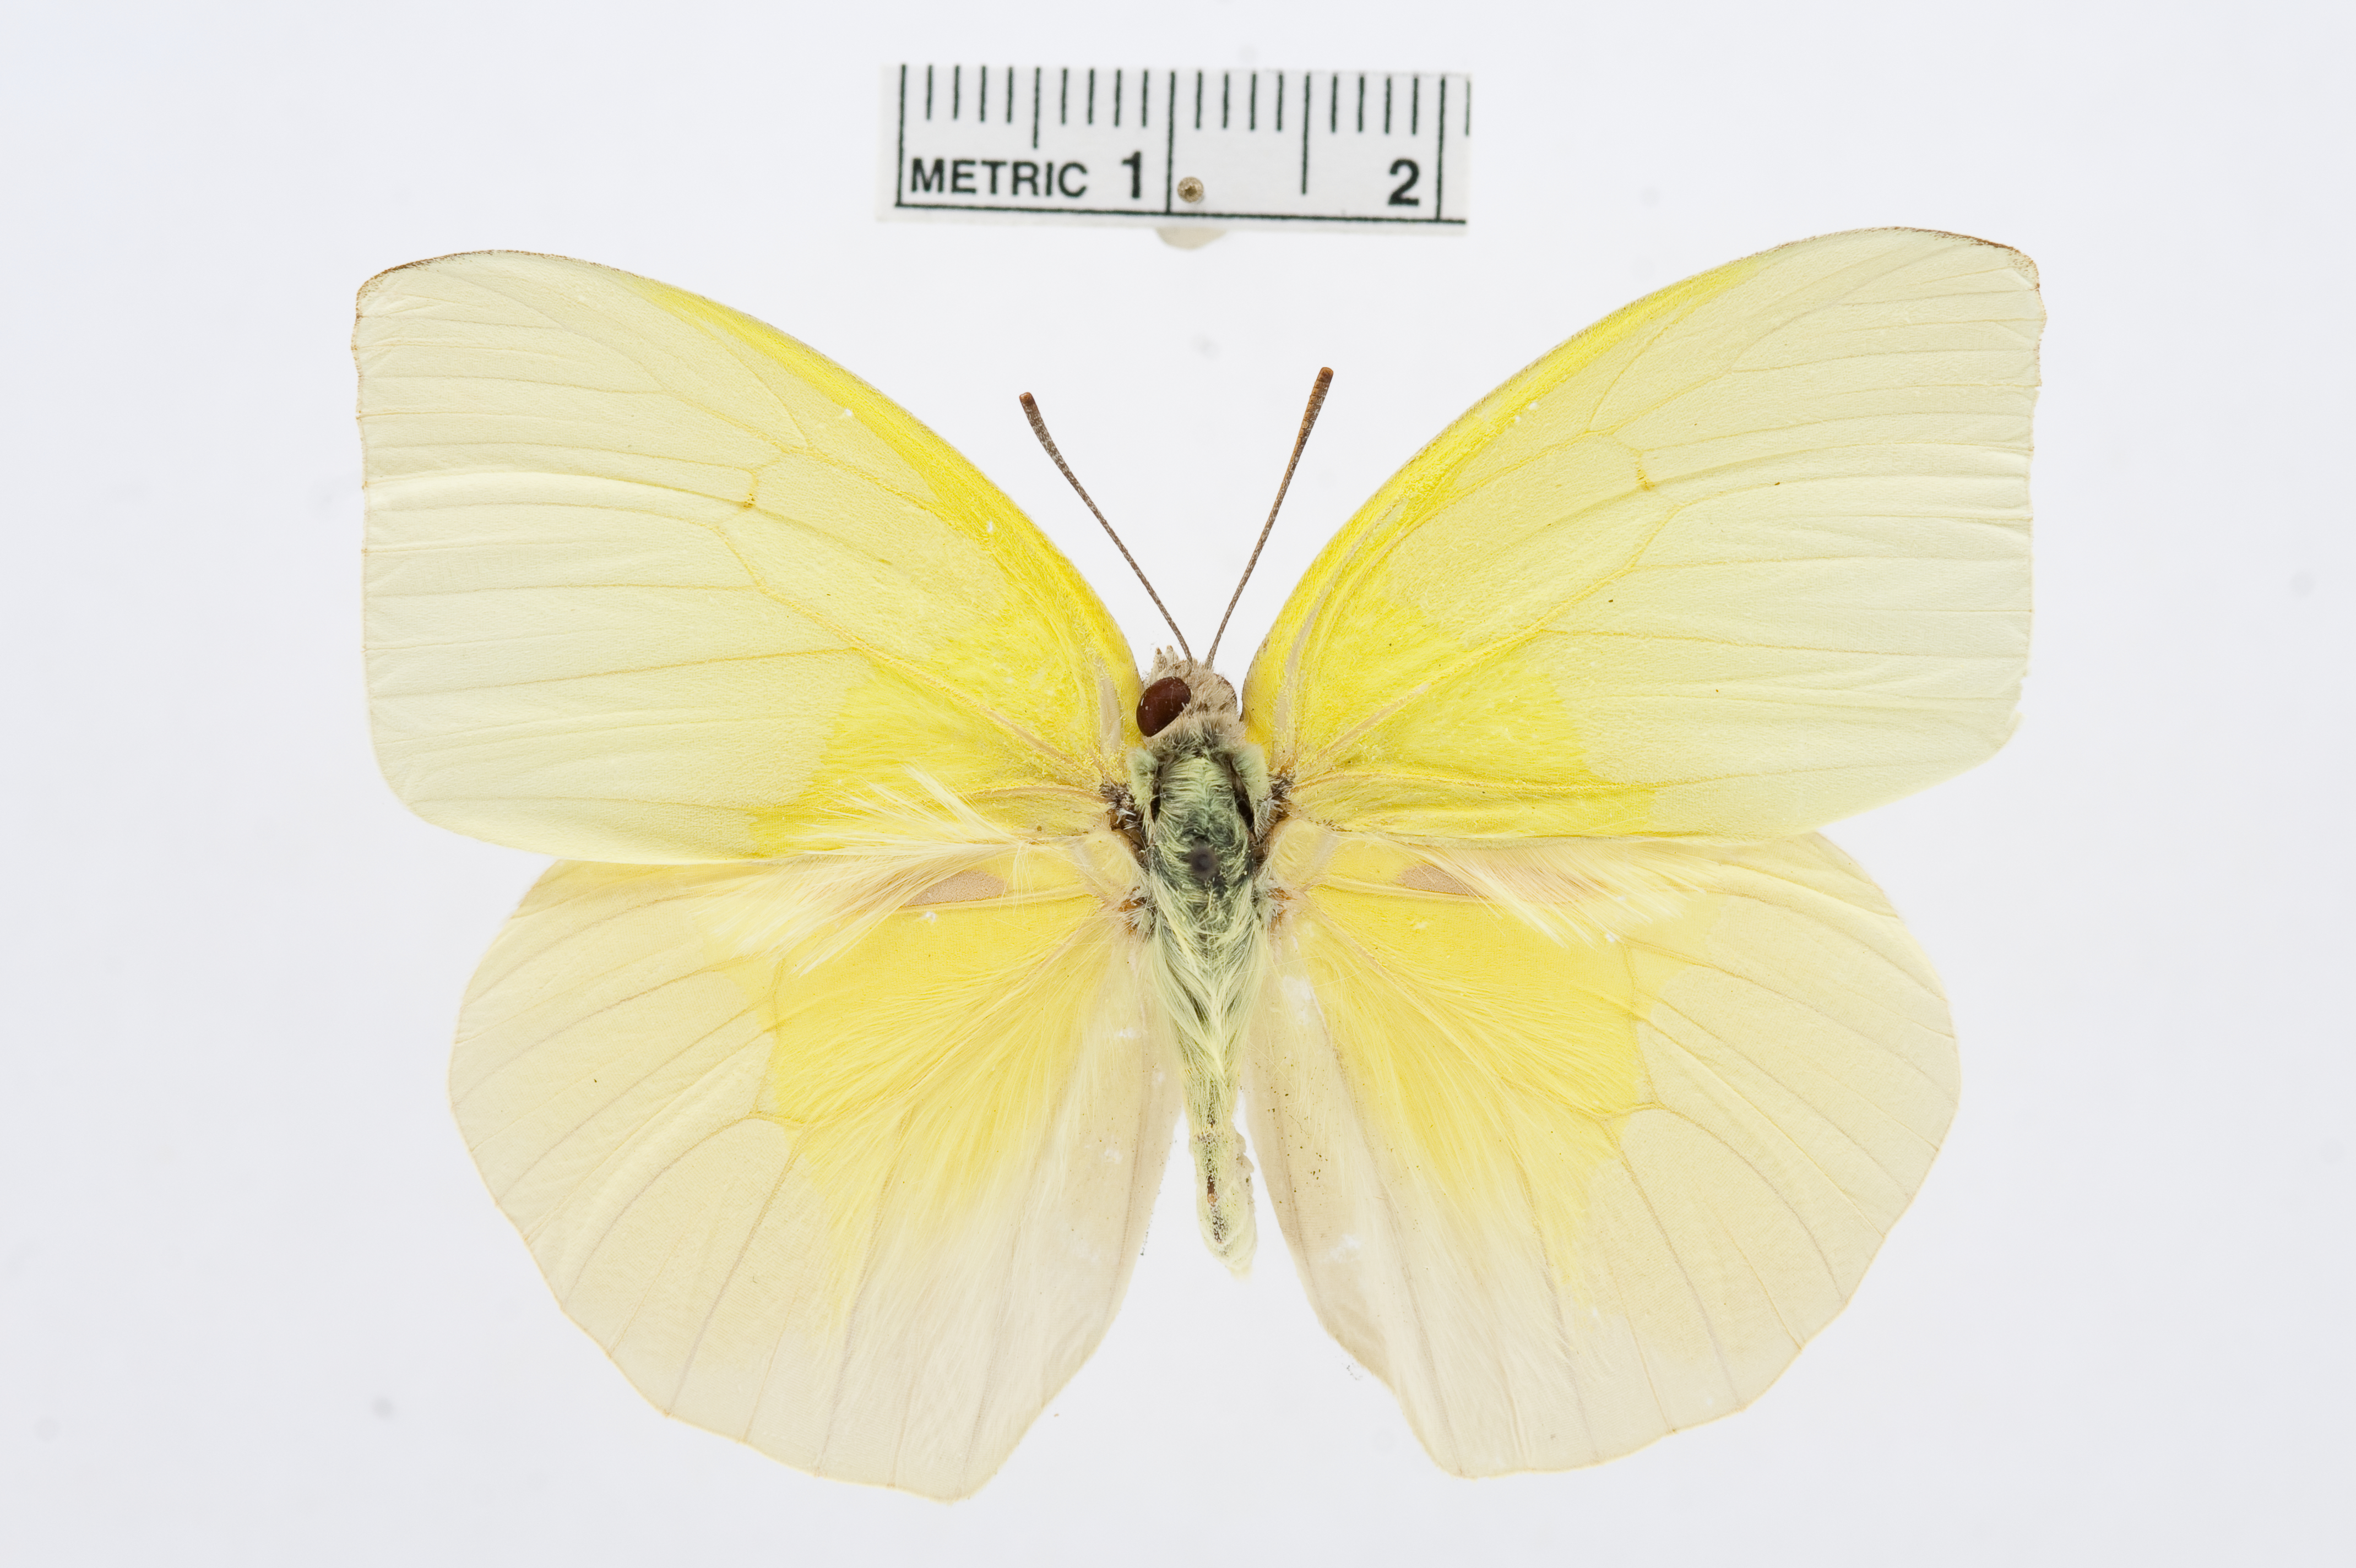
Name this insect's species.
Catopsilia thauruma
